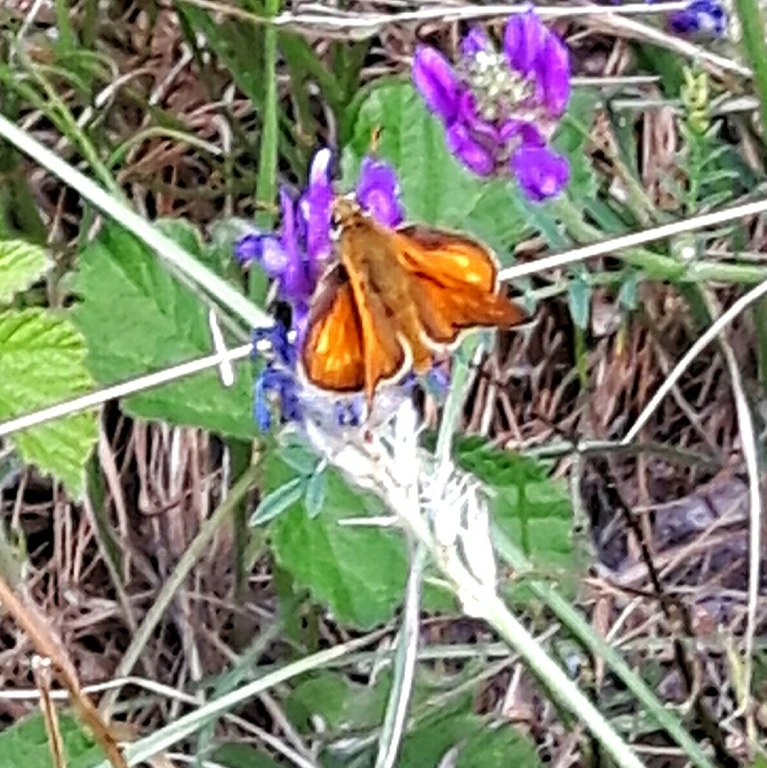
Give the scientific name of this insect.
Ochlodes sylvanus (also Ochlodes venata)
